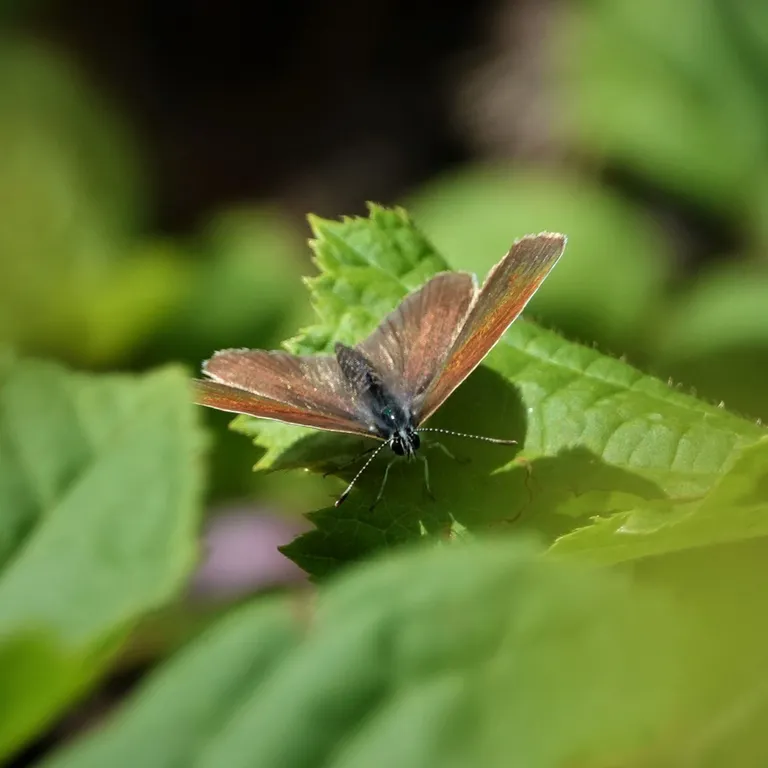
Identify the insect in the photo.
Cupido minimus
